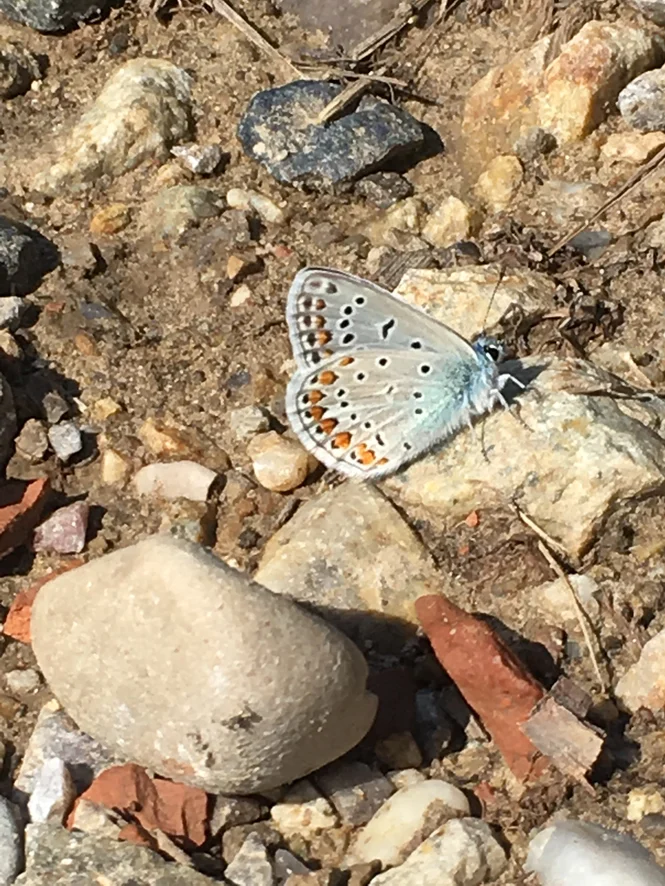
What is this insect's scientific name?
Polyommatus icarus
